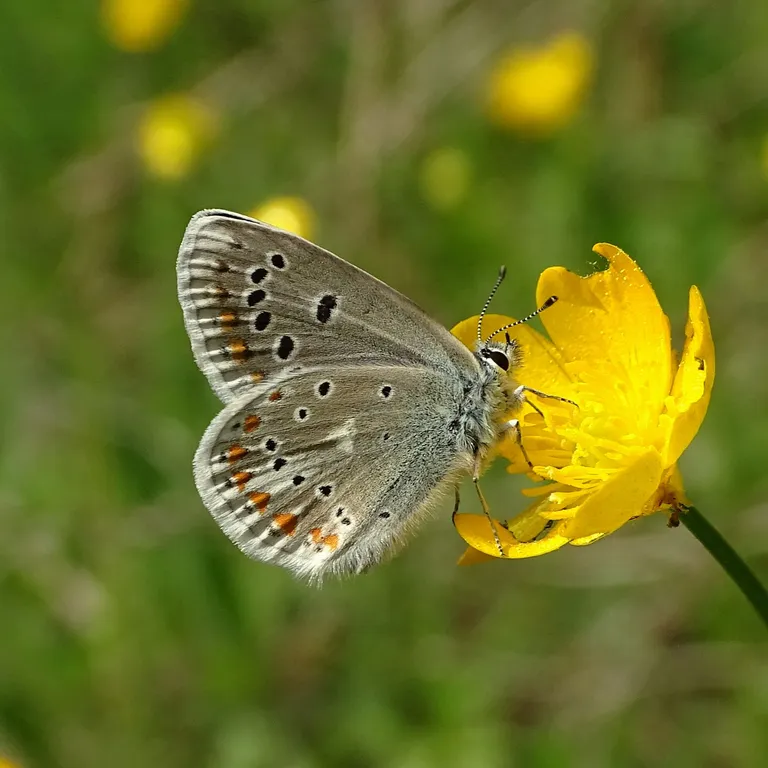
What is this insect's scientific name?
Polyommatus dorylas
